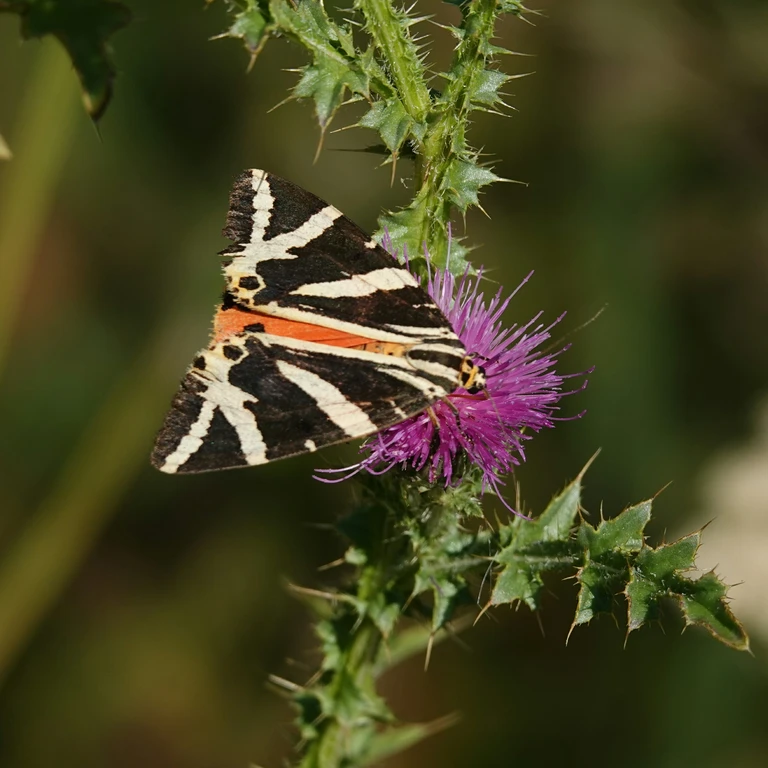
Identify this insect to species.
Euplagia quadripunctaria
